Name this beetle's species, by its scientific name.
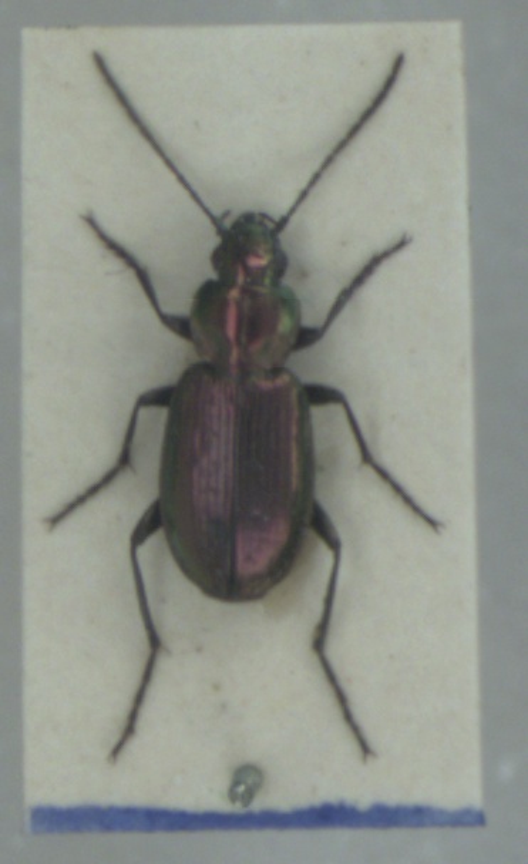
Agonum ericeti
